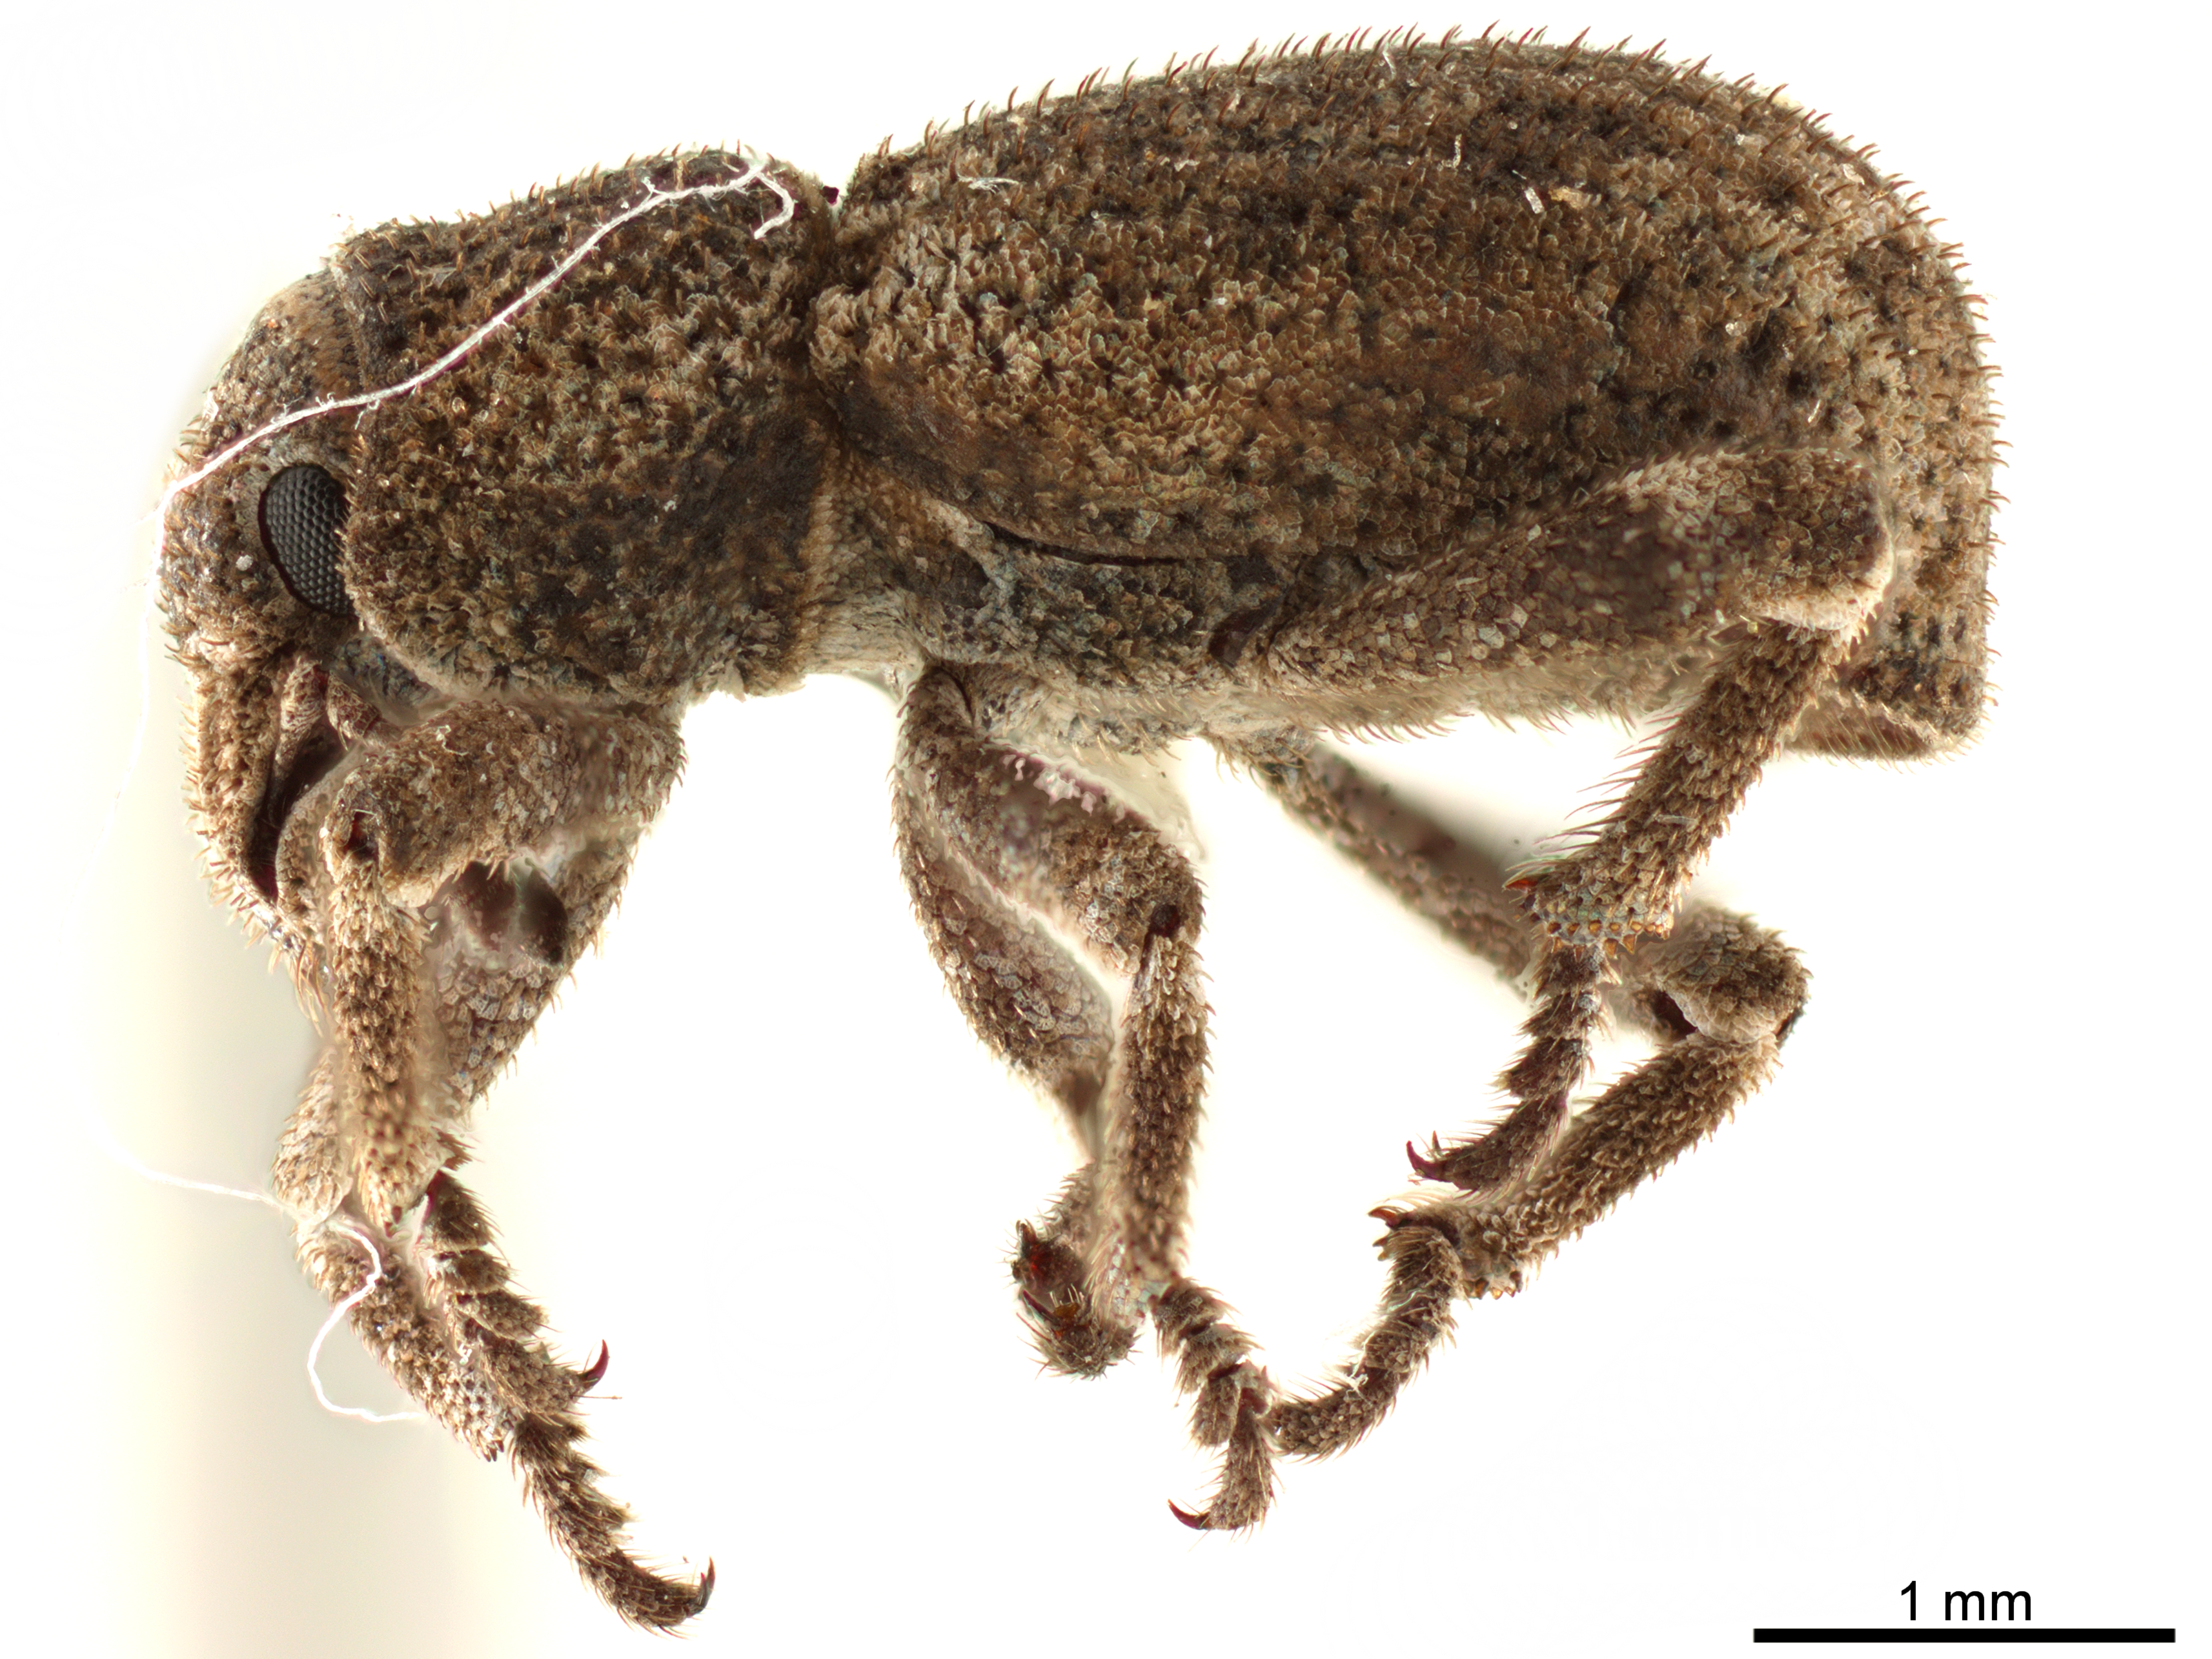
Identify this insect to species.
Sapotes setosus
